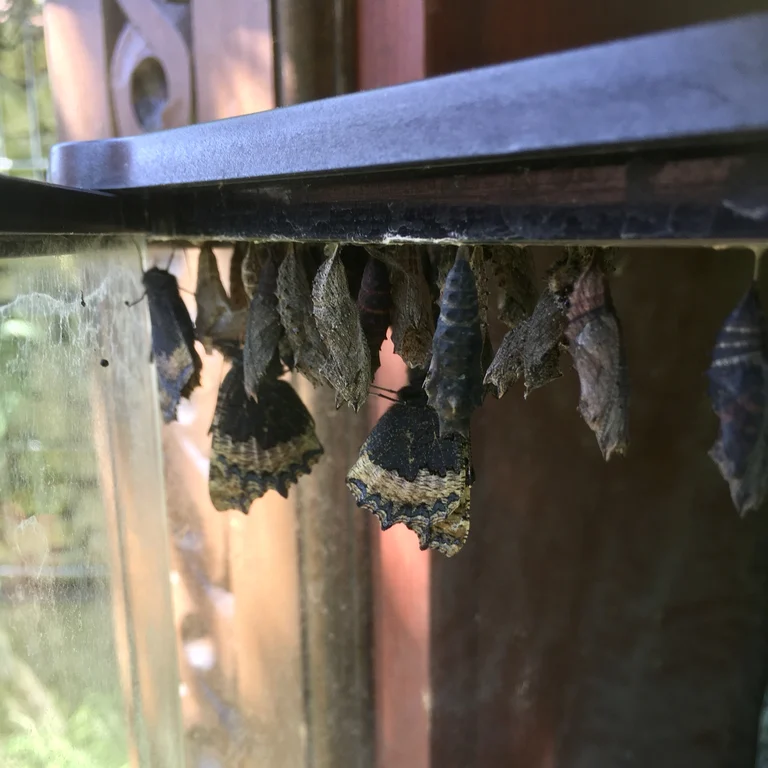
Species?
Aglais urticae
